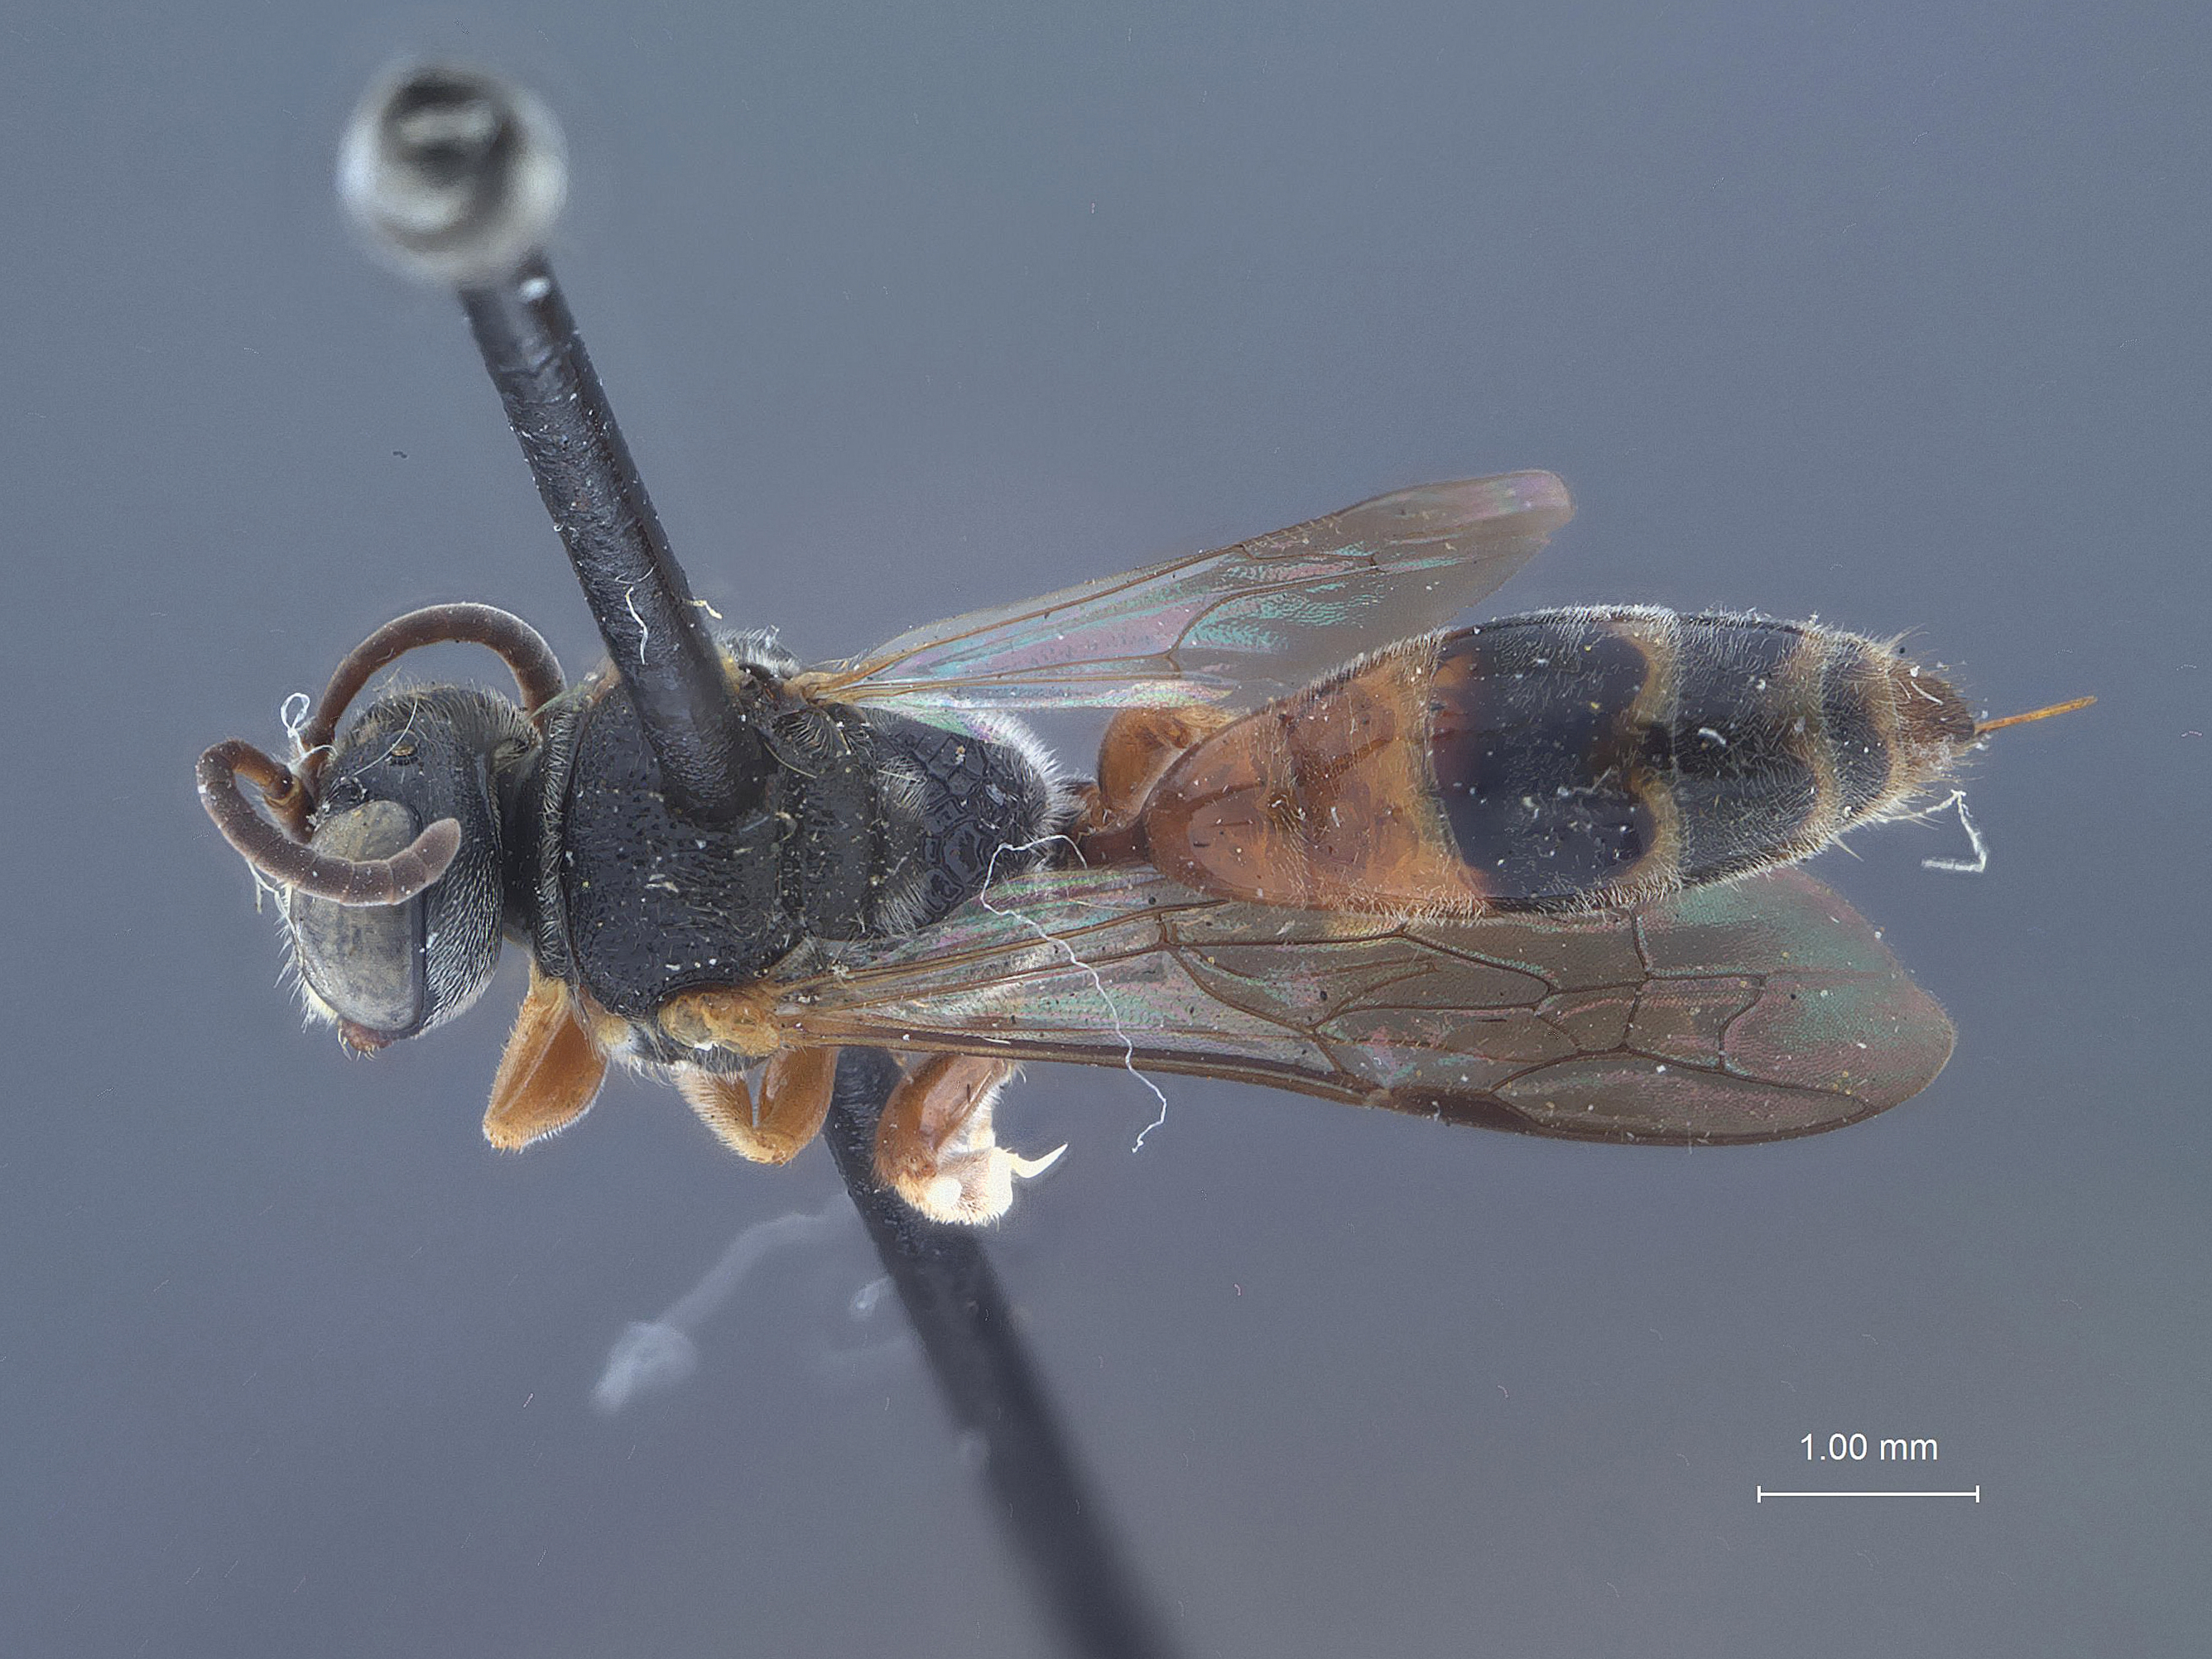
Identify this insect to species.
Psenia rufibasis
